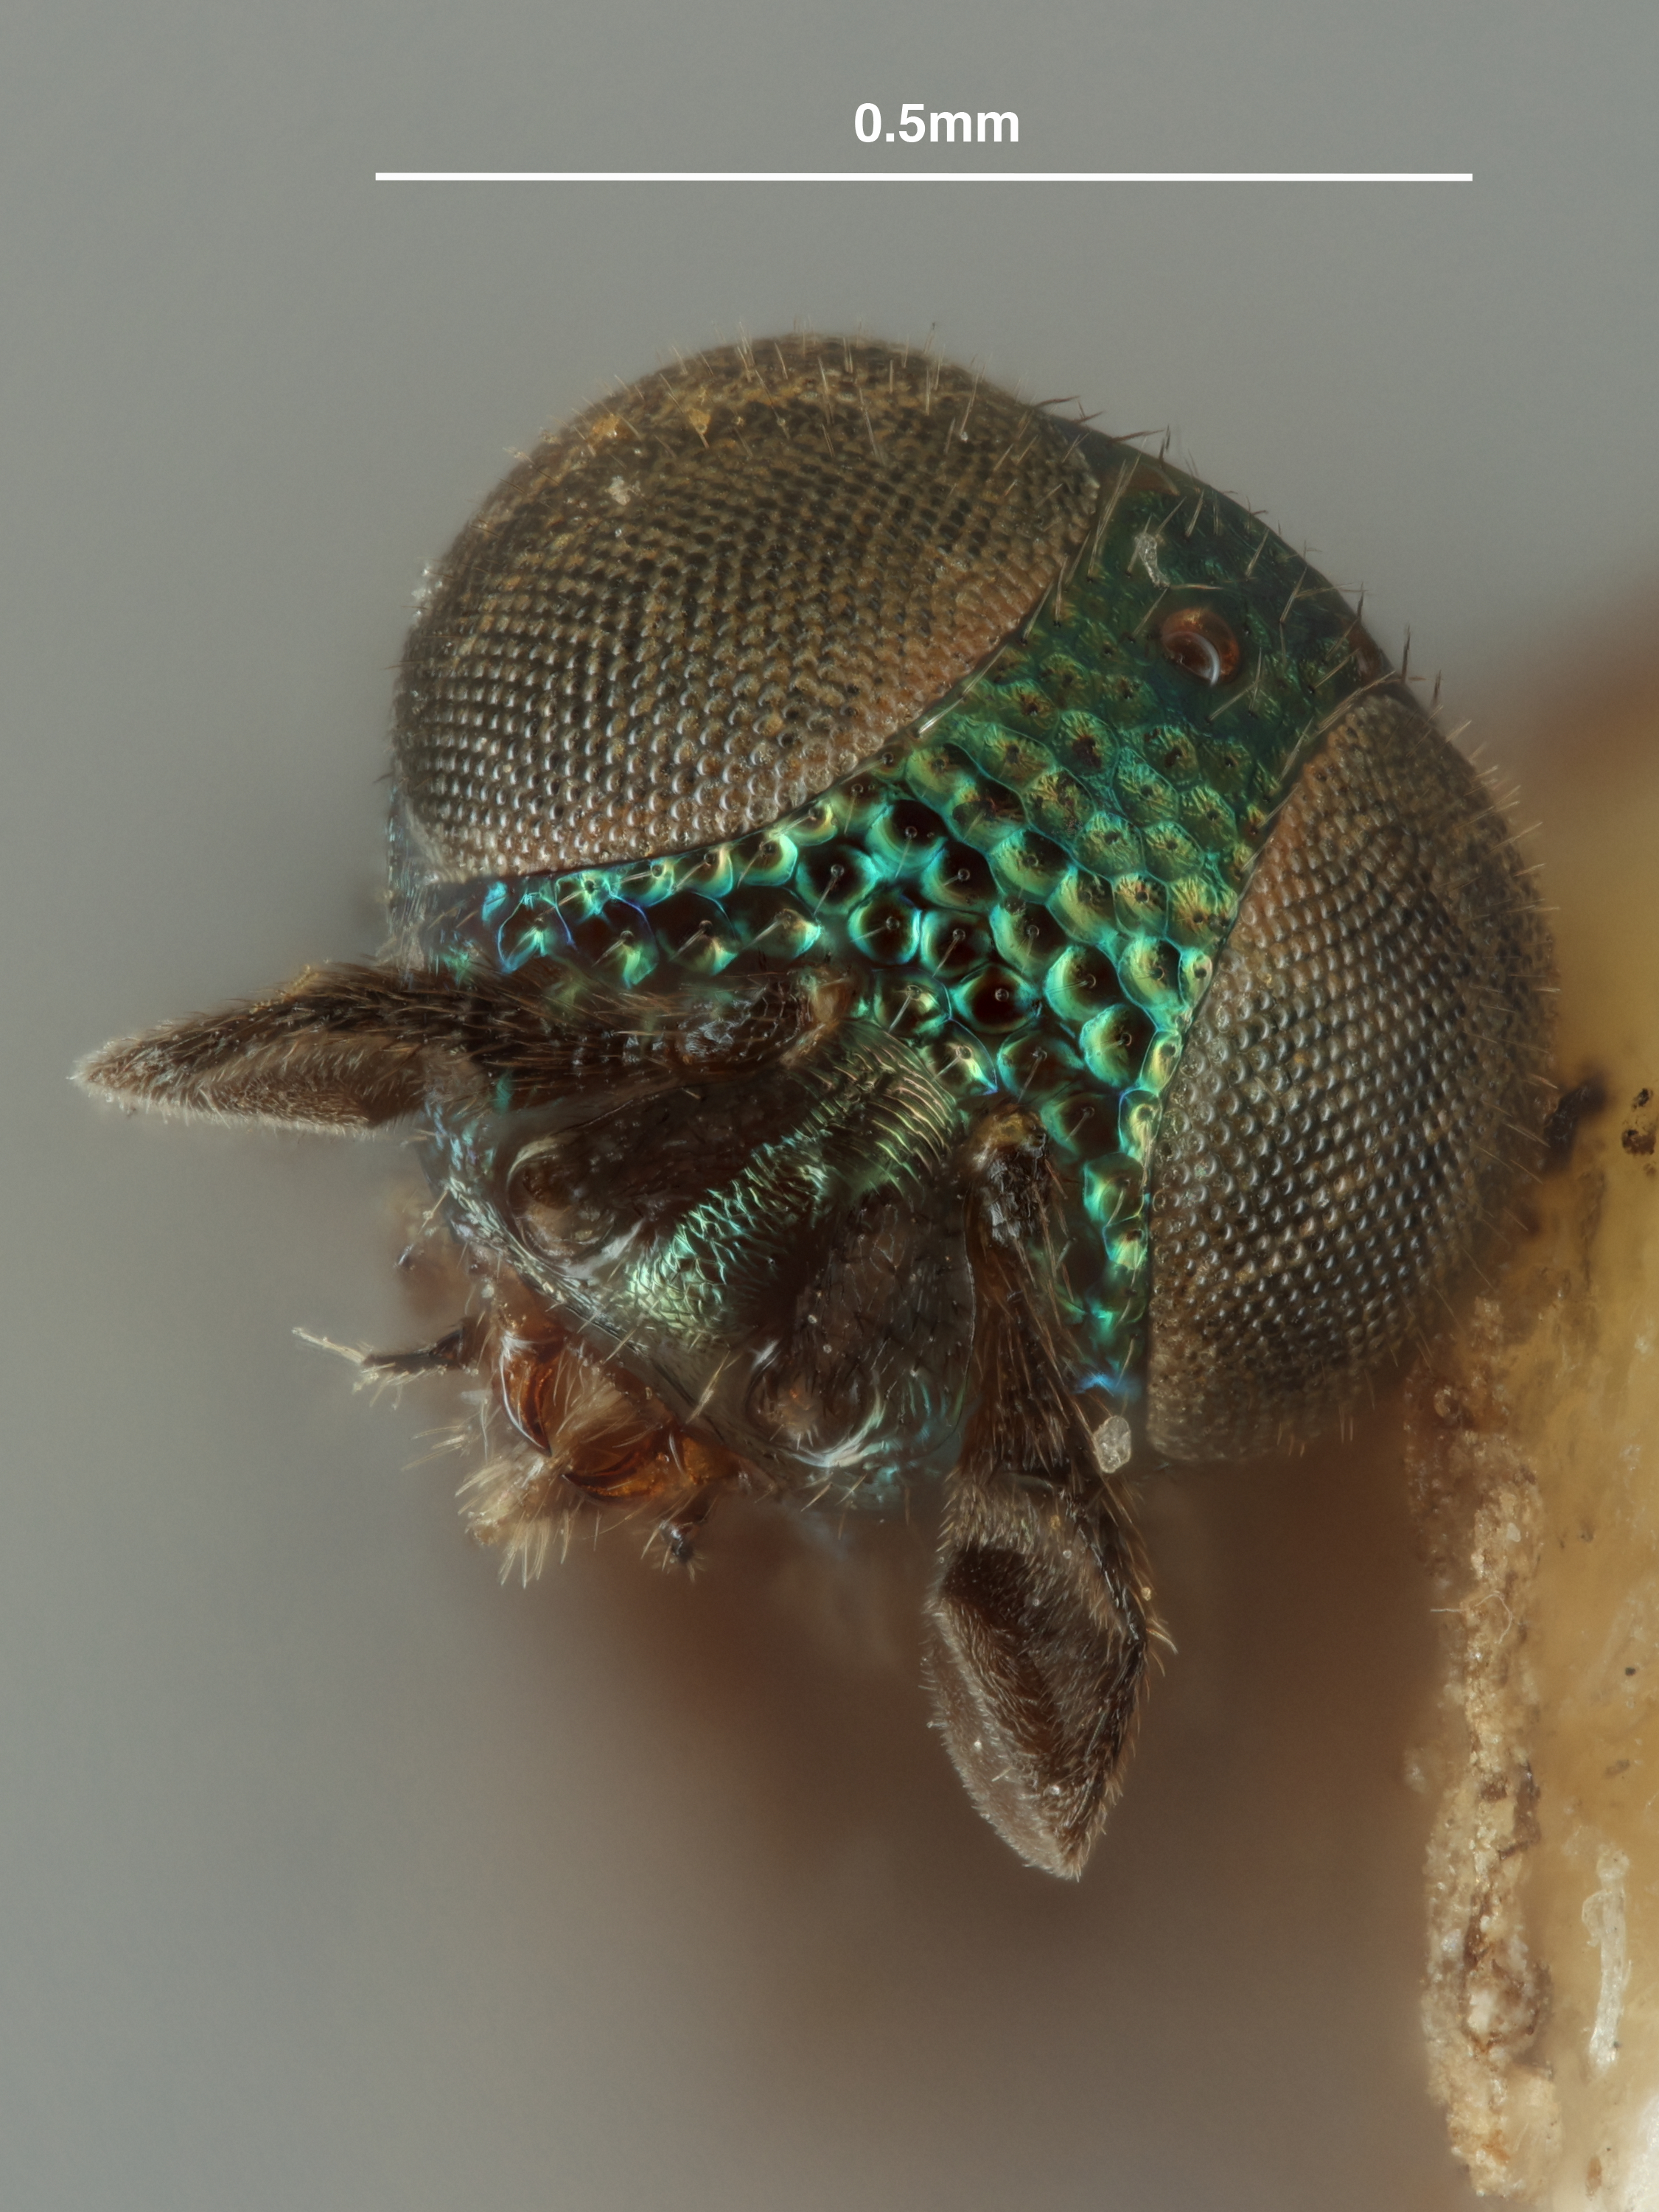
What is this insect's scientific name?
Aenasius phenacocci
